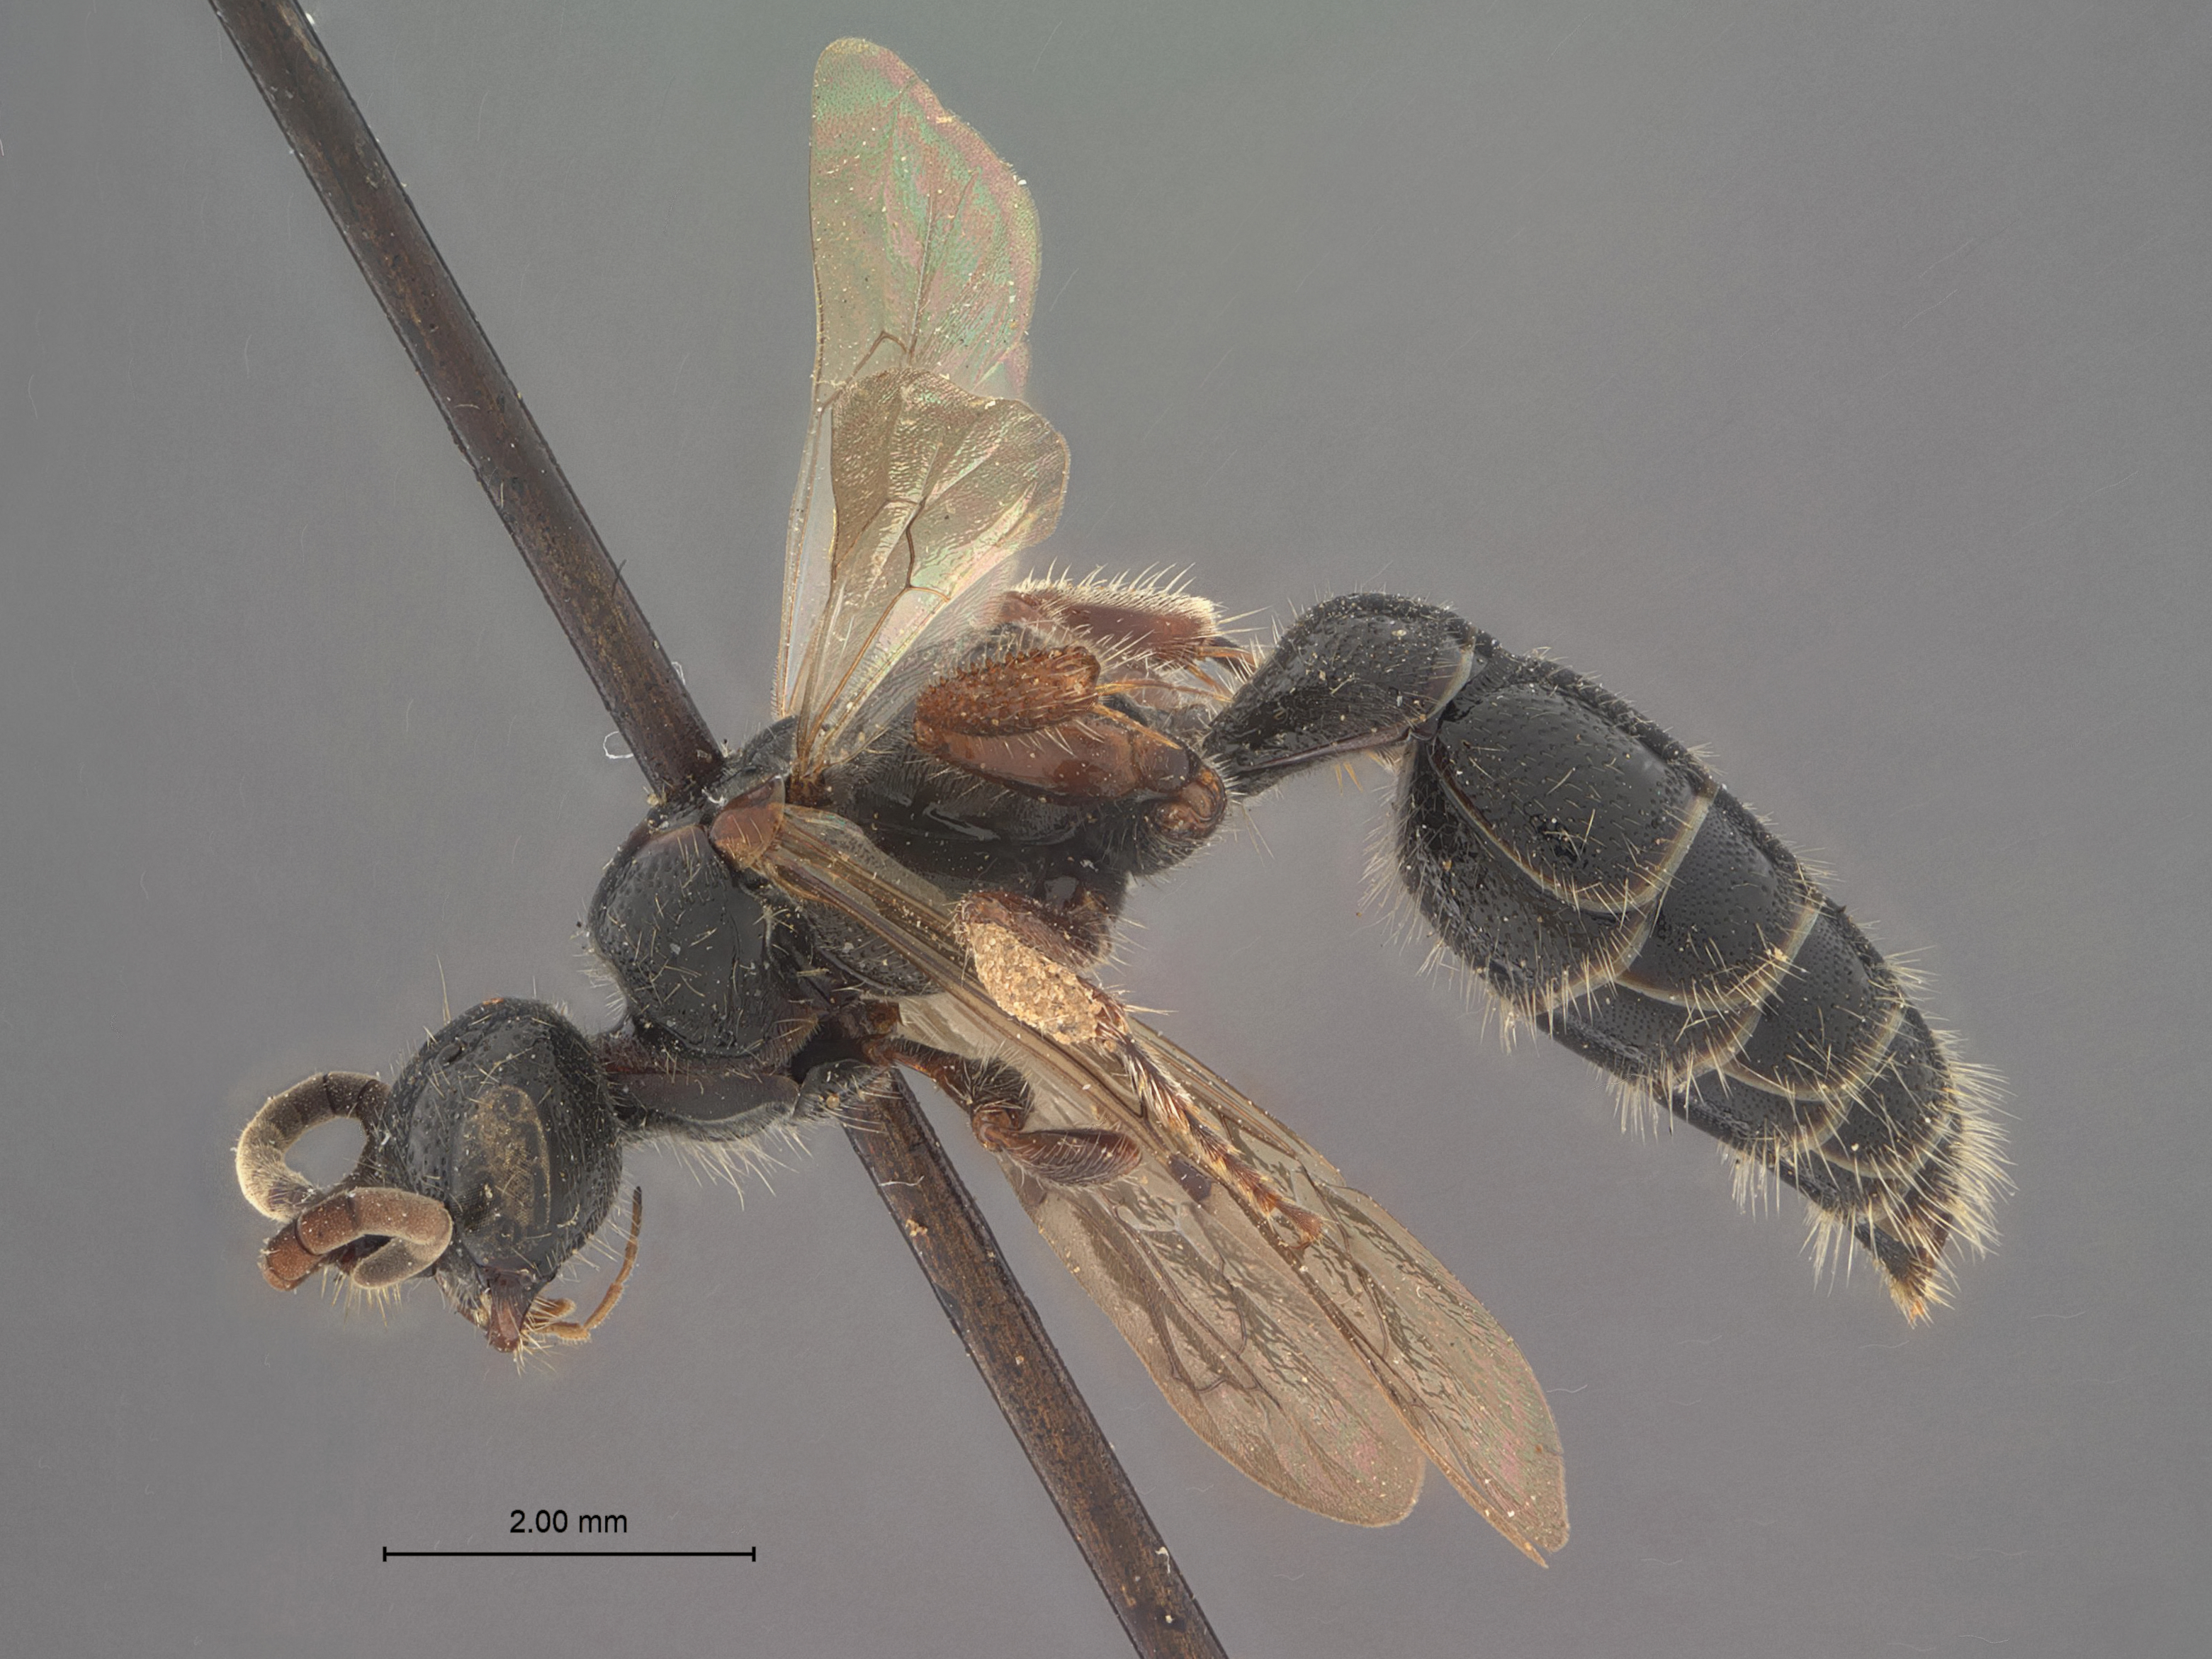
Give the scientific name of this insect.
Tiphia frater
